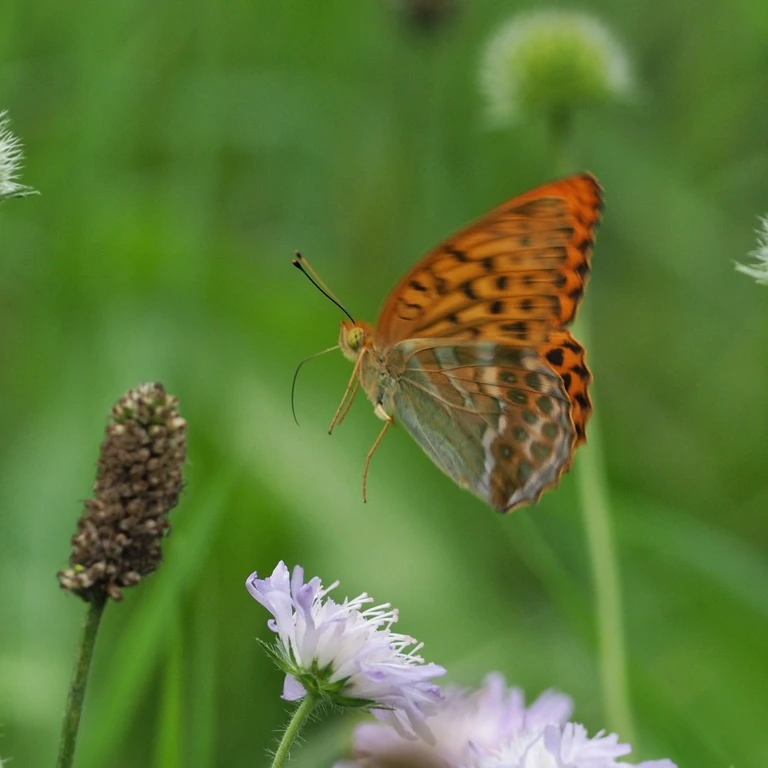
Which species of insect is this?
Argynnis paphia
